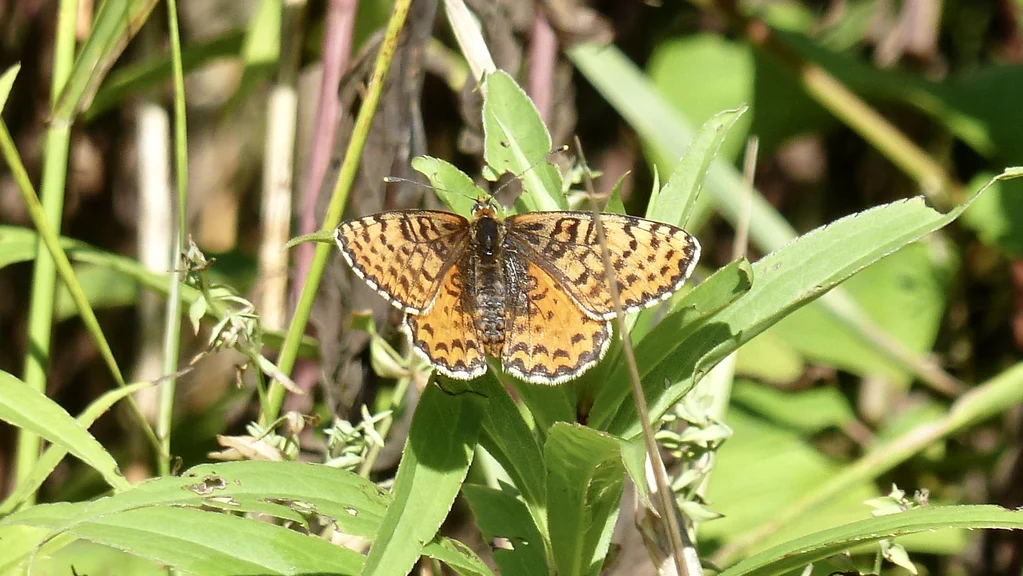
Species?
Melitaea didyma
